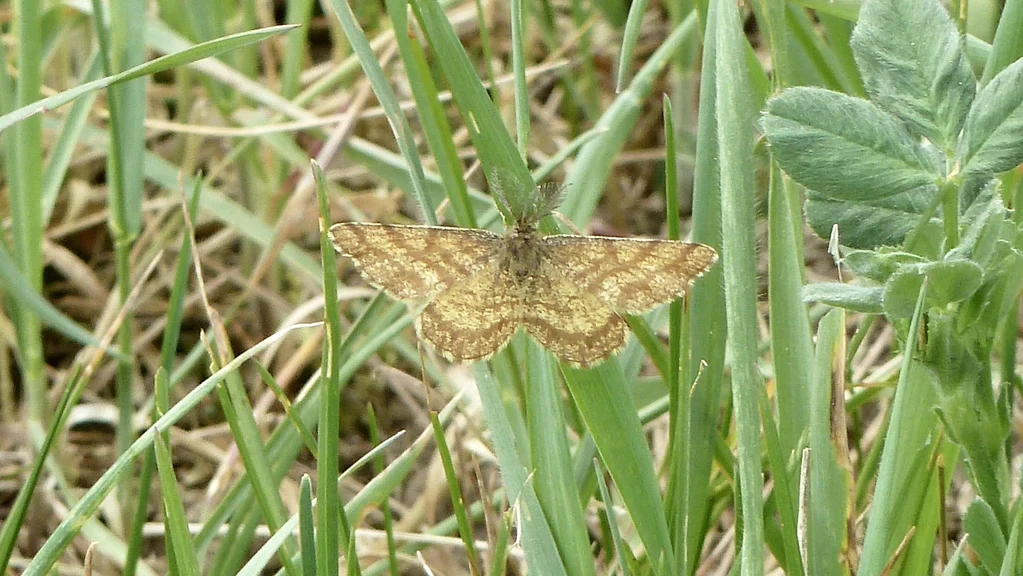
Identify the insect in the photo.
Ematurga atomaria
